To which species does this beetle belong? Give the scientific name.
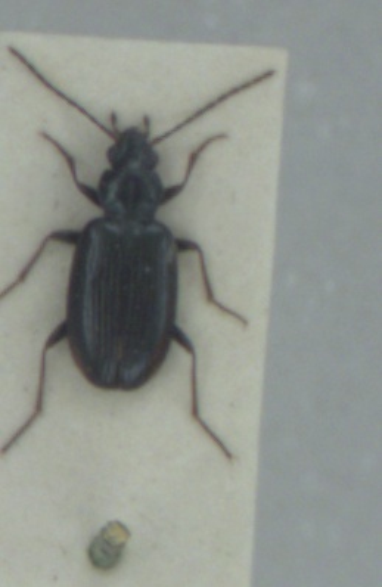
Bembidion tibiale
